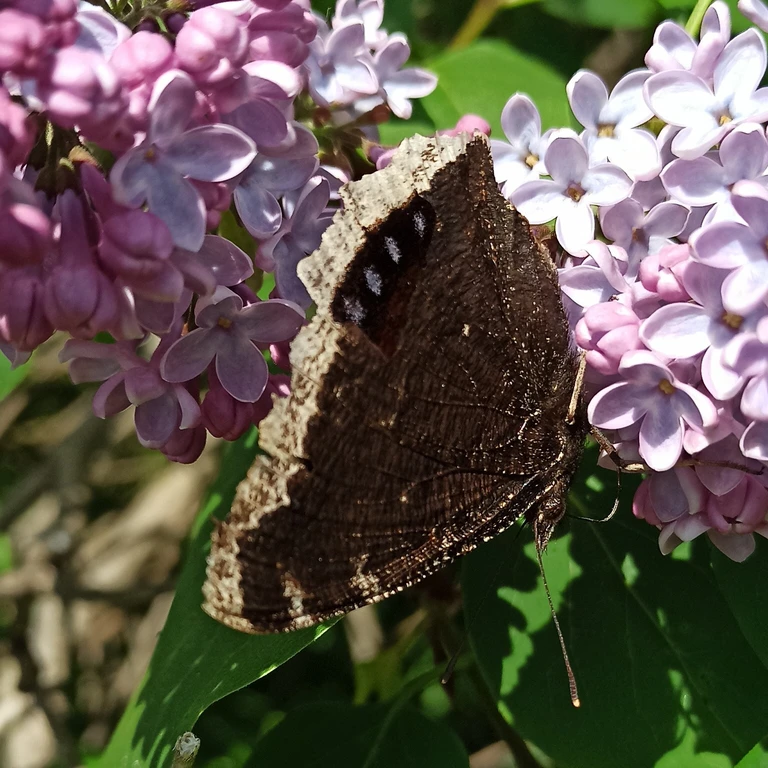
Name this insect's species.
Nymphalis antiopa
